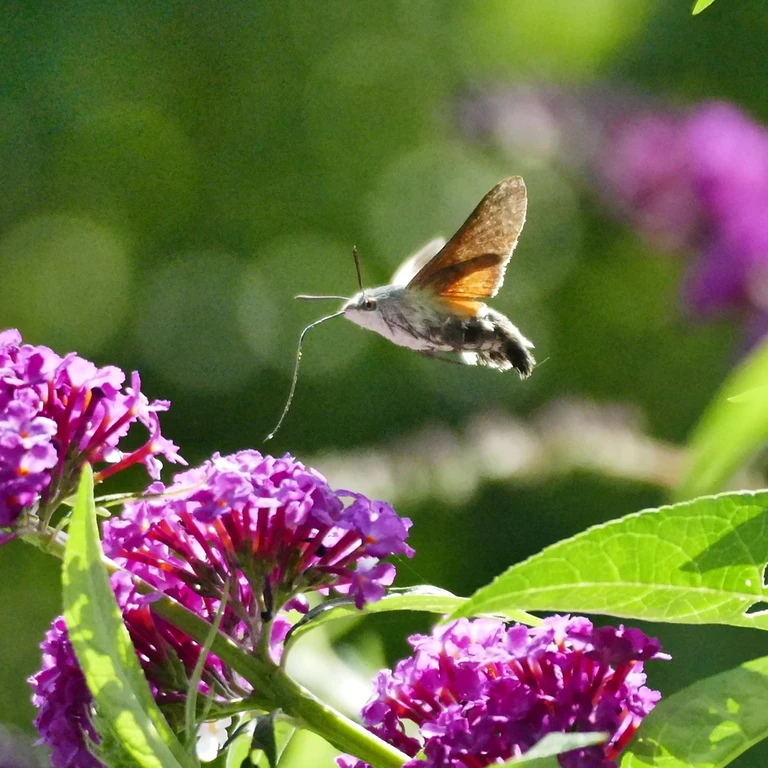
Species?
Macroglossum stellatarum
